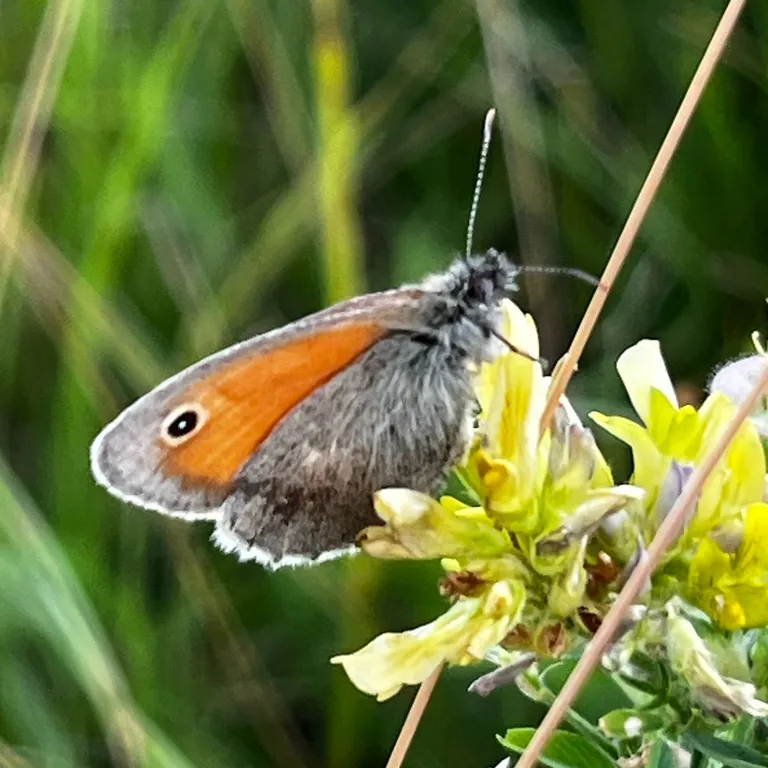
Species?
Coenonympha pamphilus
